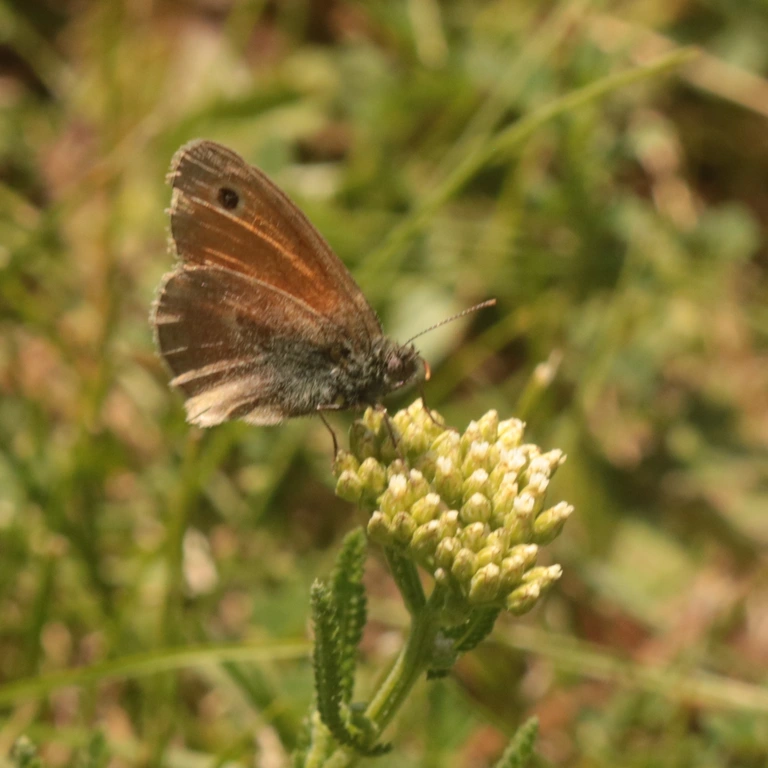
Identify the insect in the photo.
Coenonympha pamphilus
